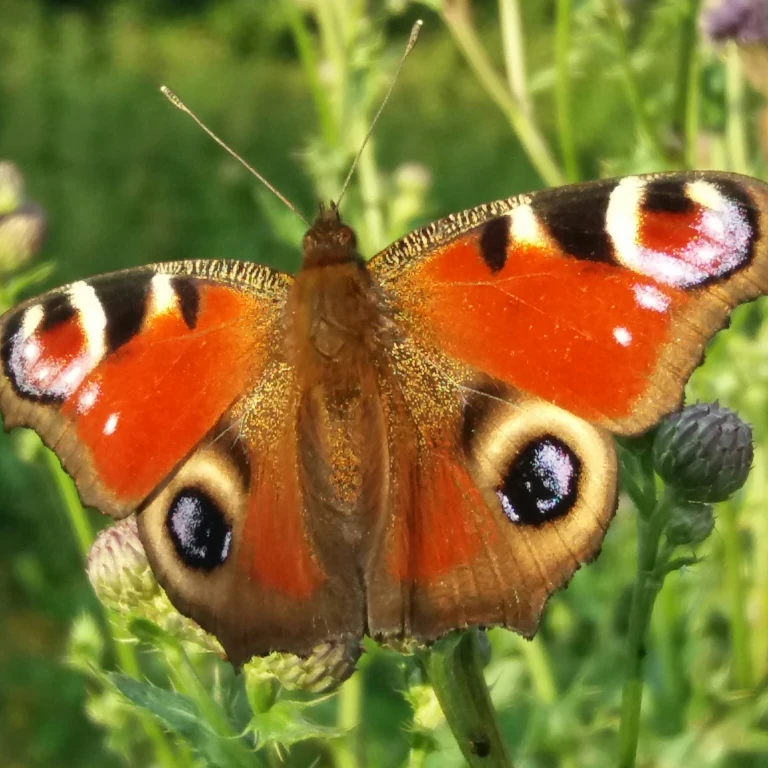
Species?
Aglais io
